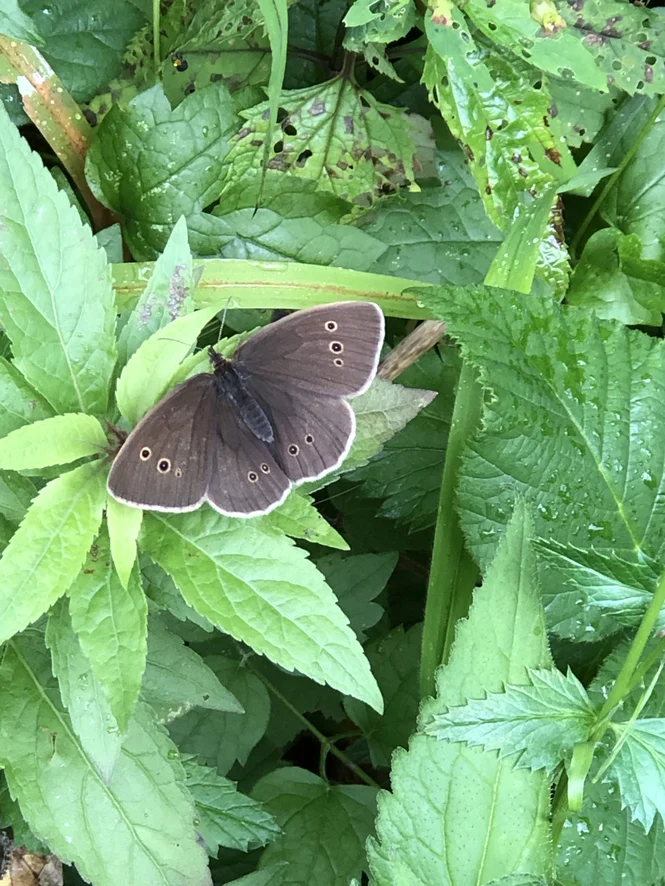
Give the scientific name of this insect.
Aphantopus hyperantus
